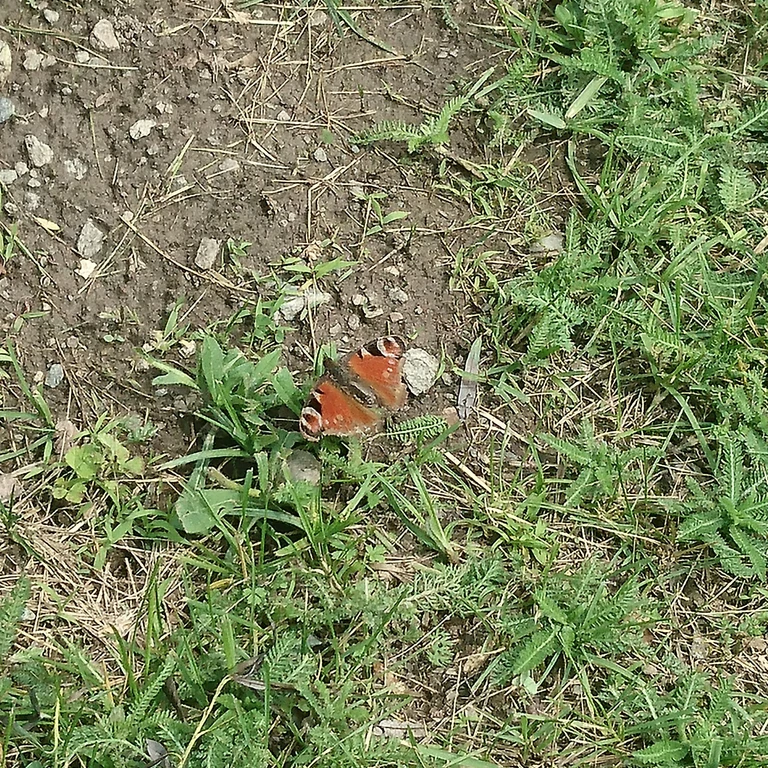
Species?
Aglais io
